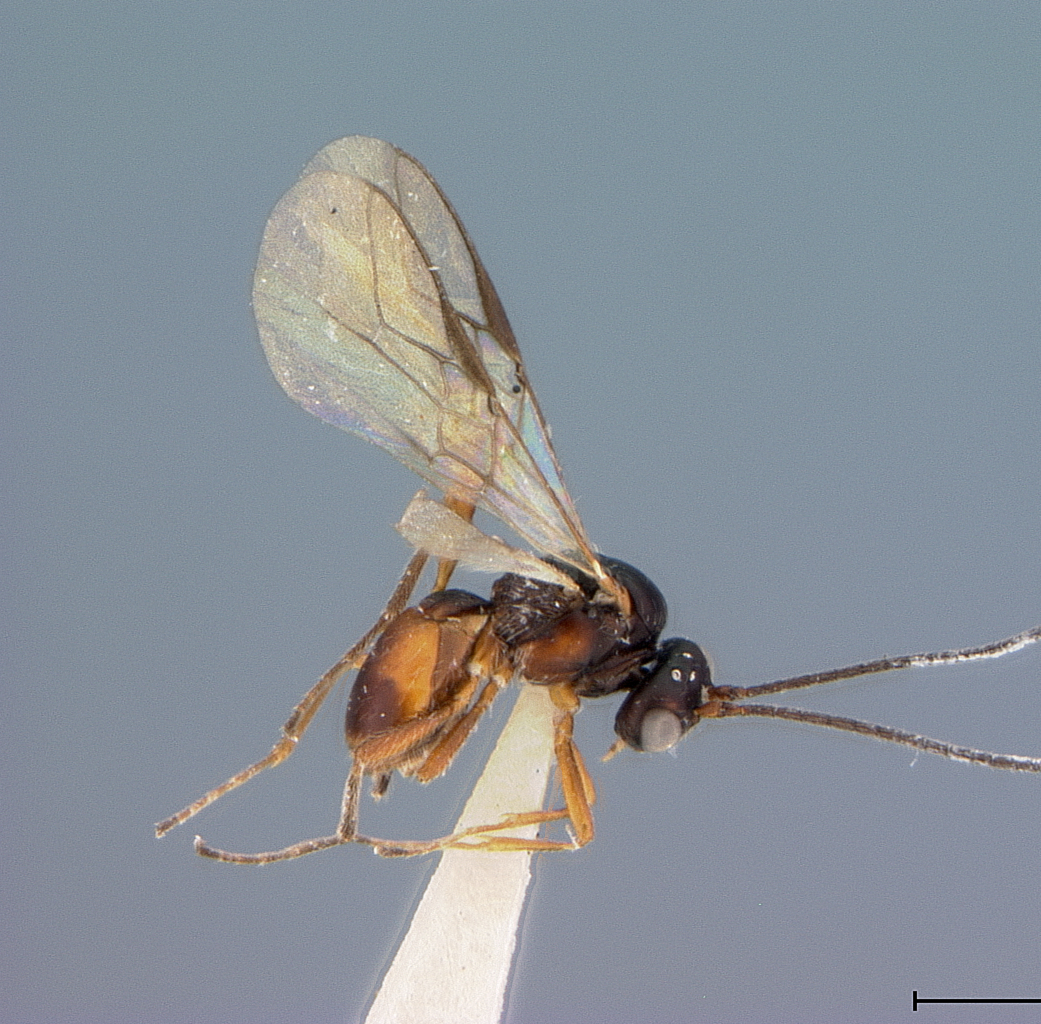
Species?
Opius grafi
